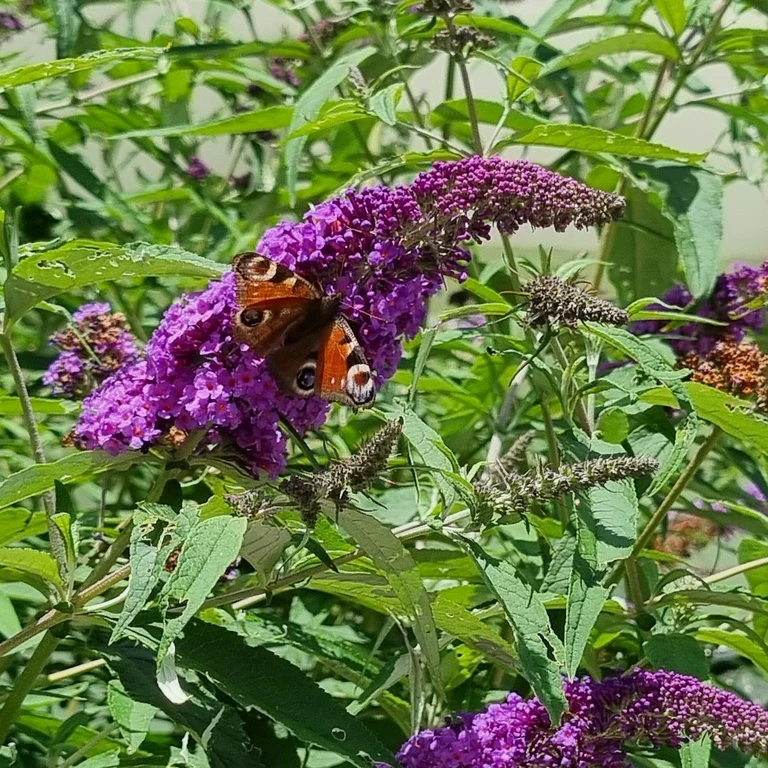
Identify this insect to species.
Aglais io
